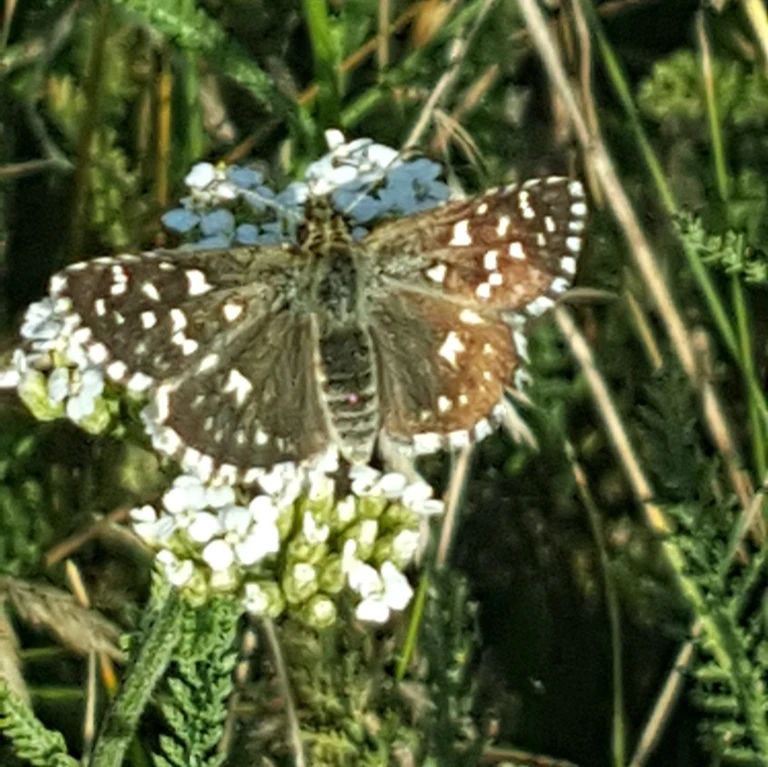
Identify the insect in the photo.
Pyrgus malvae
